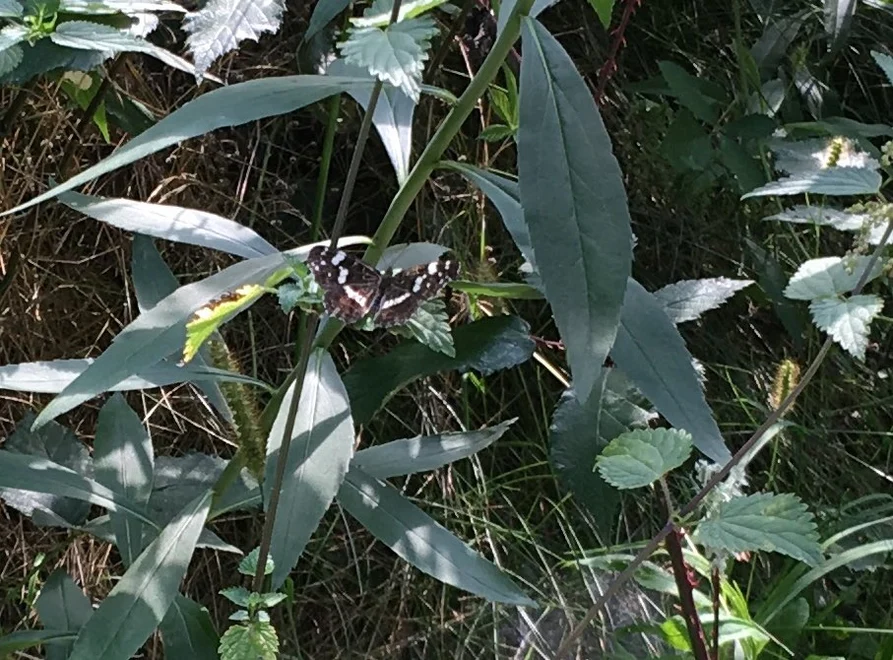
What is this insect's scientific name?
Araschnia levana
